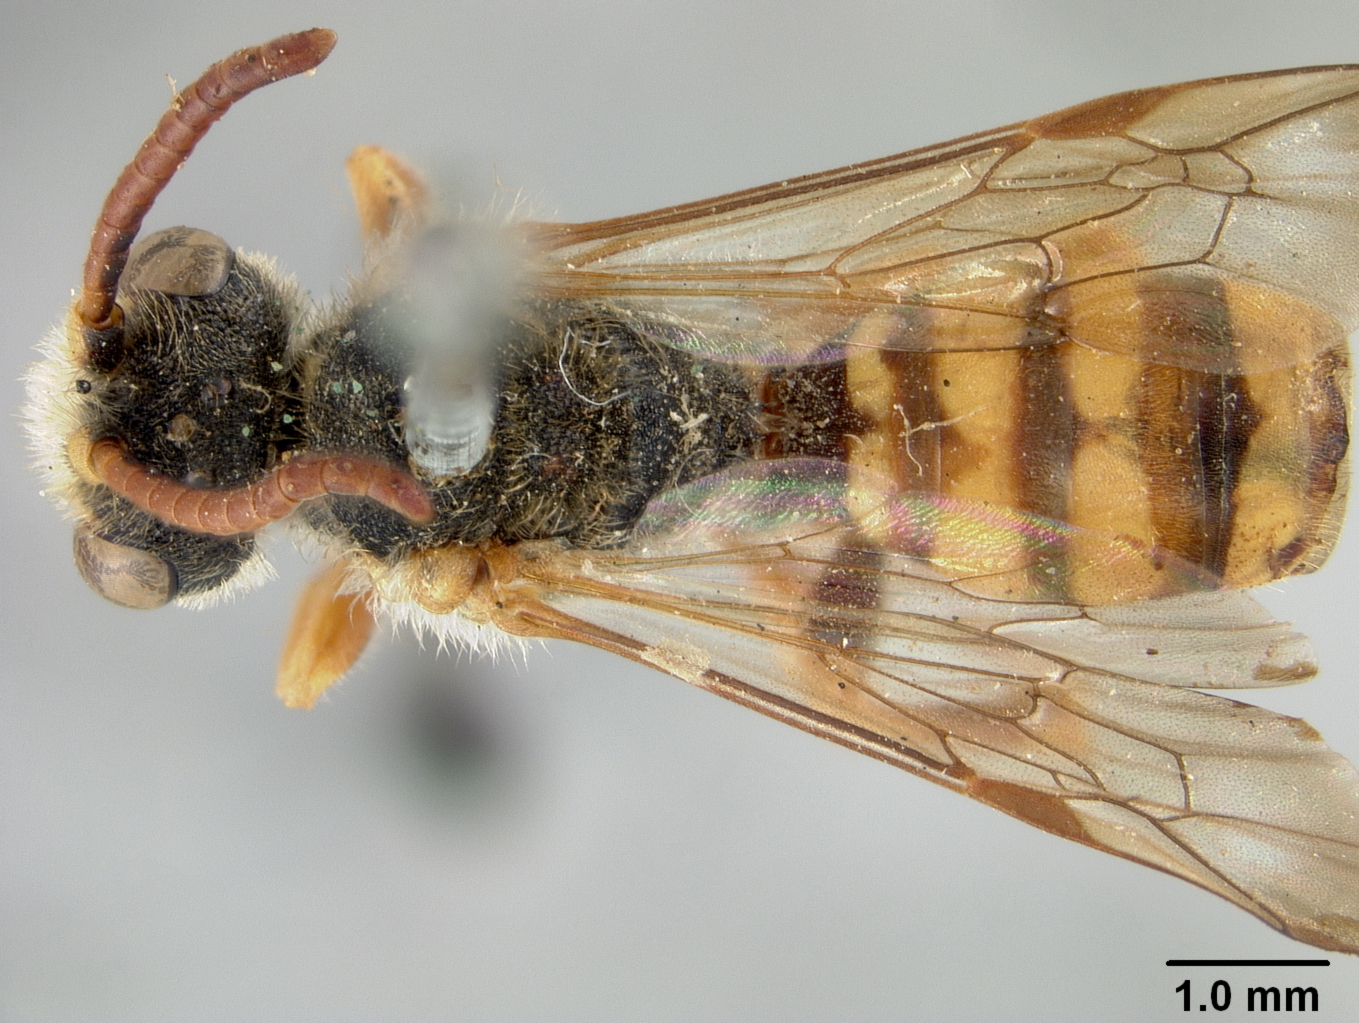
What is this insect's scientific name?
Nomada coquilletti
